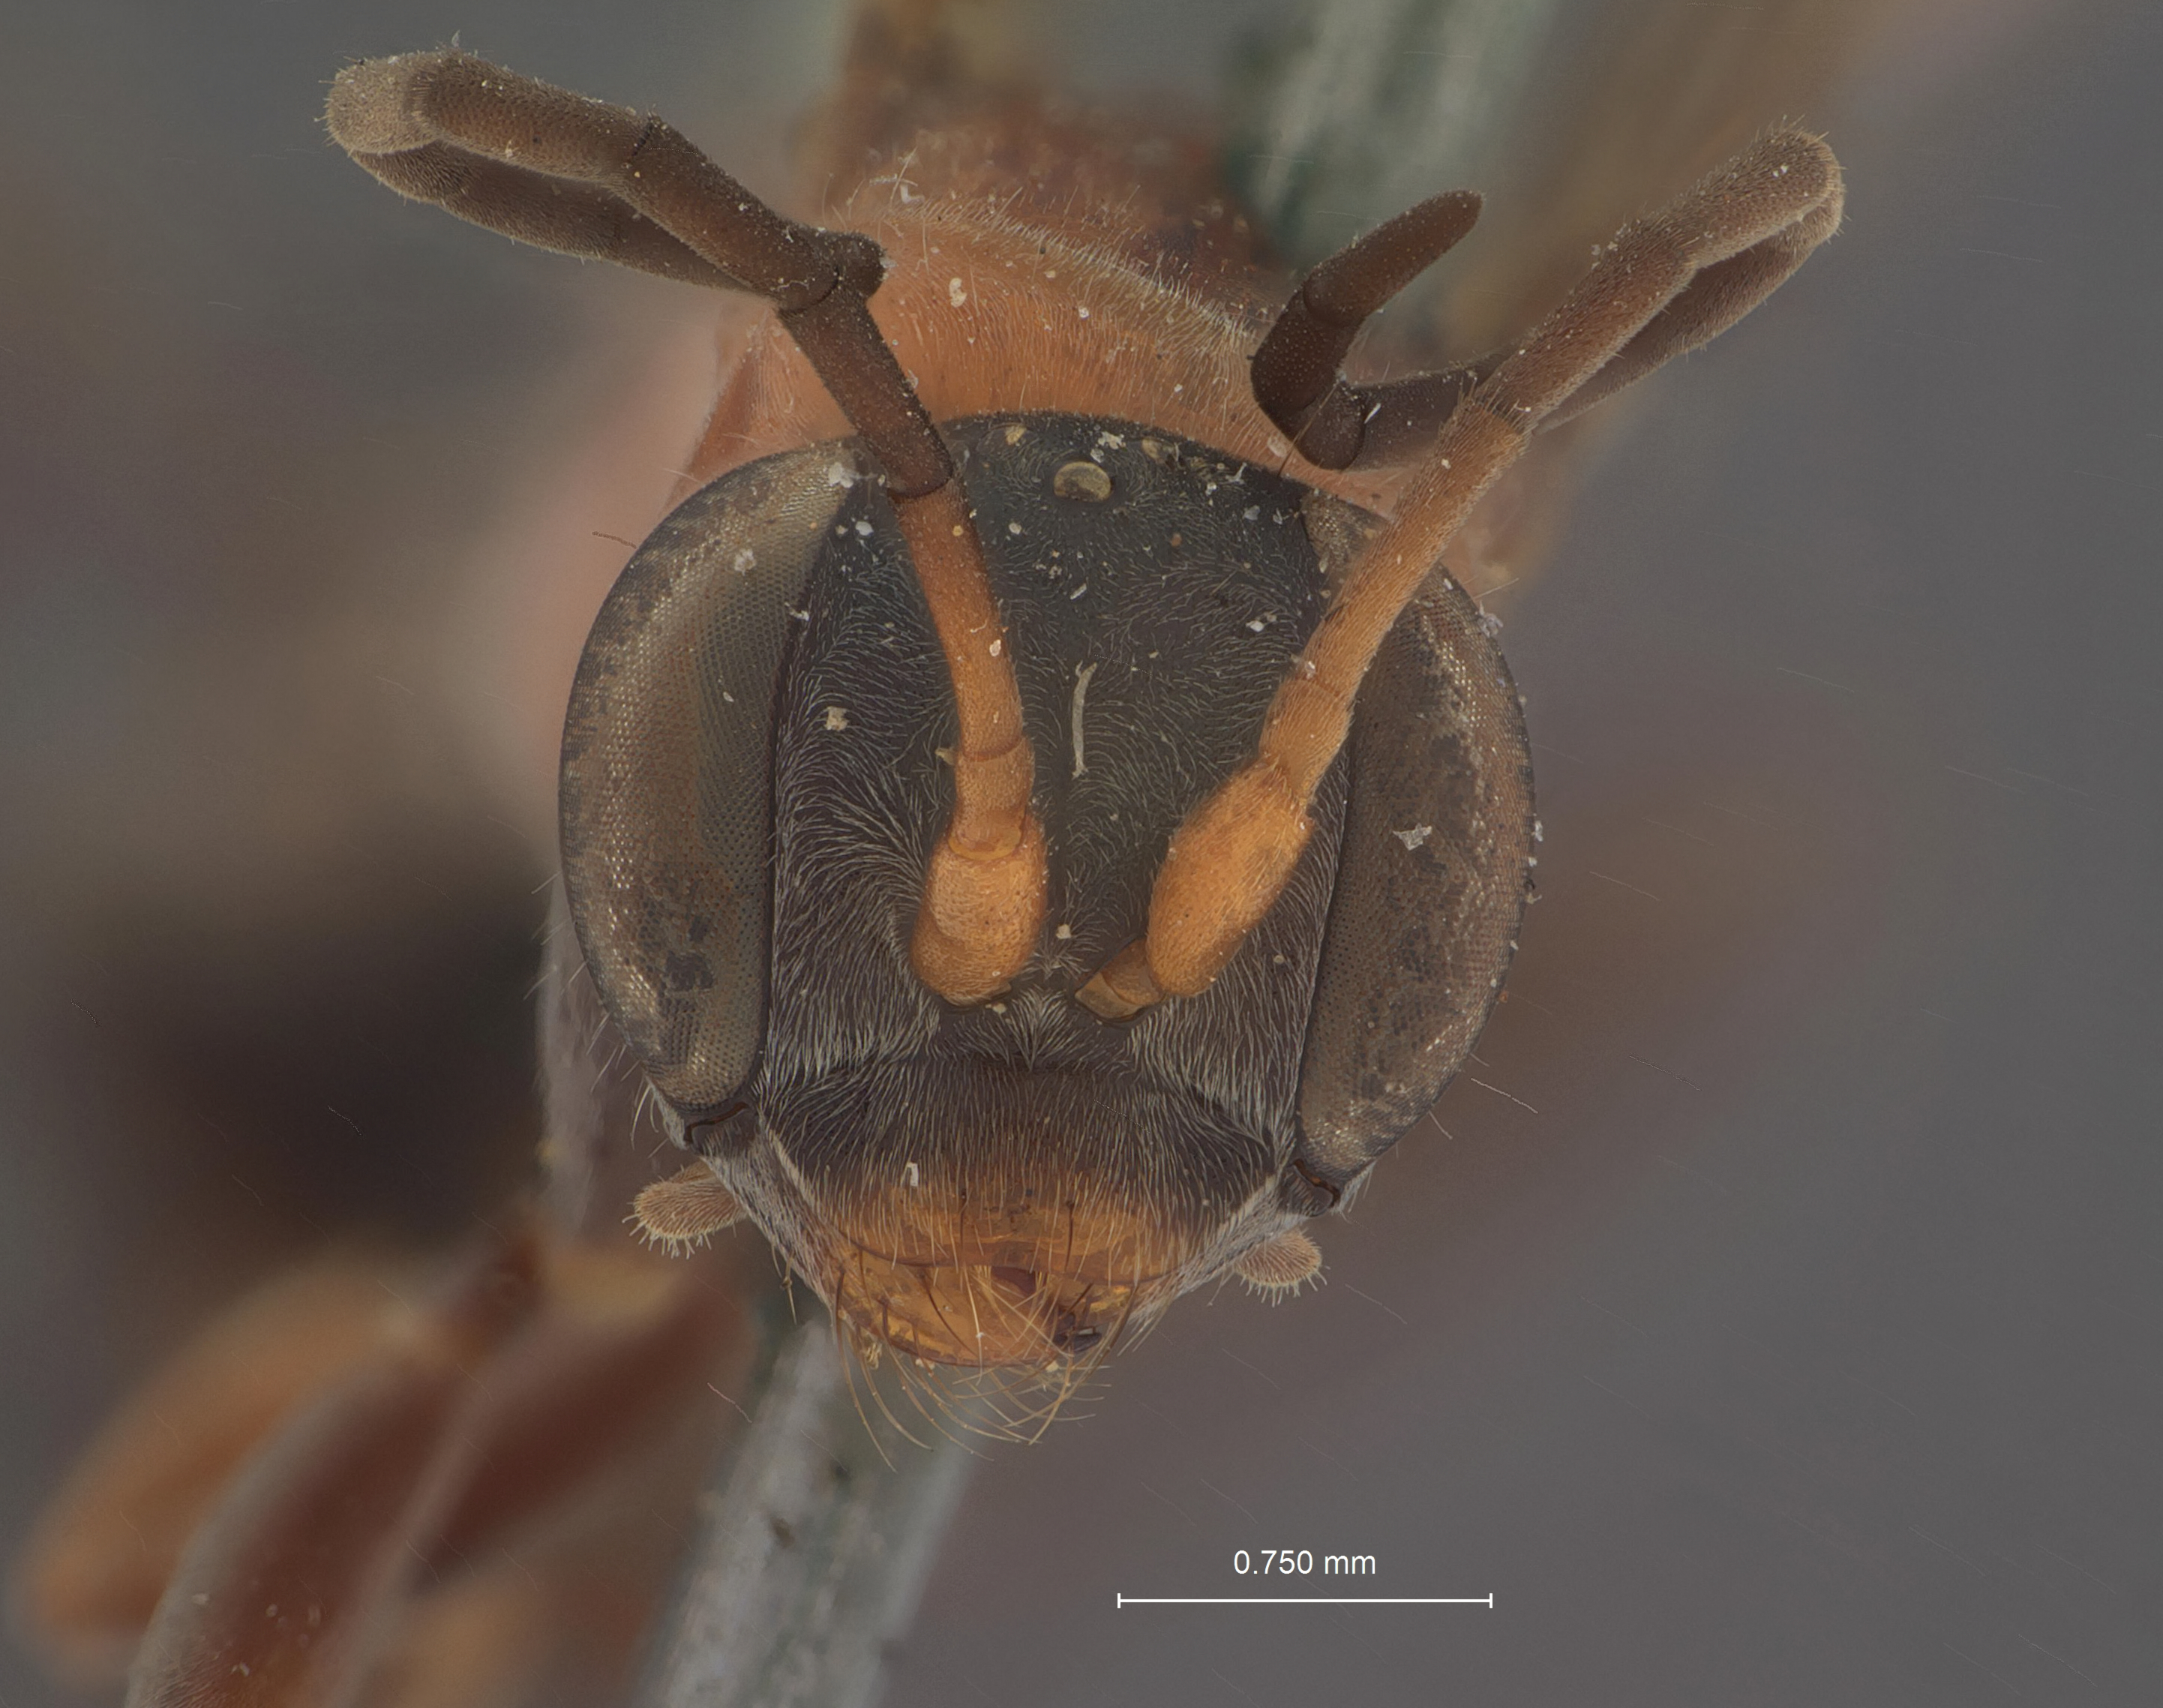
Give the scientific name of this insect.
Dipogon thoracicus
